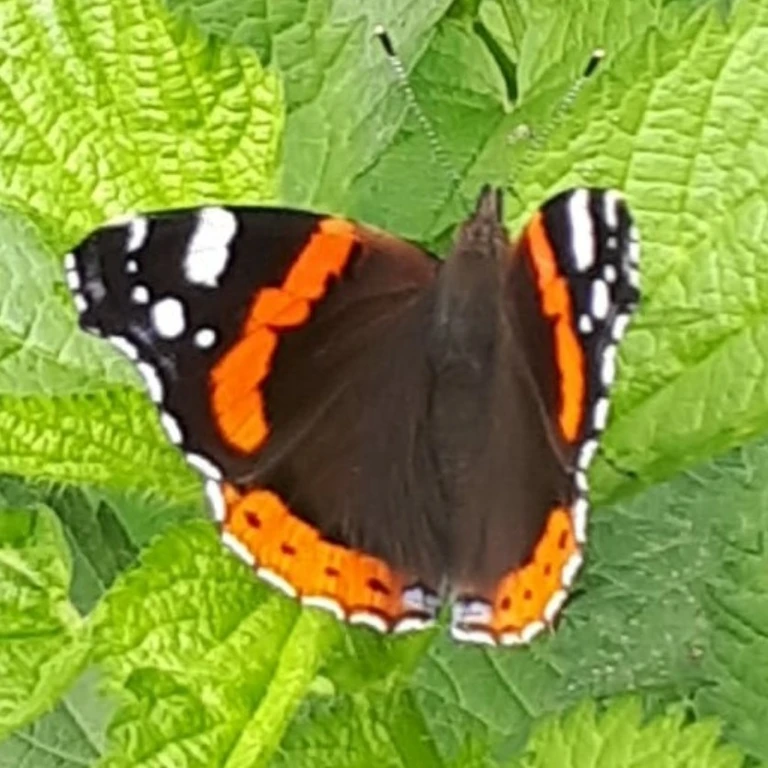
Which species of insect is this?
Vanessa atalanta
